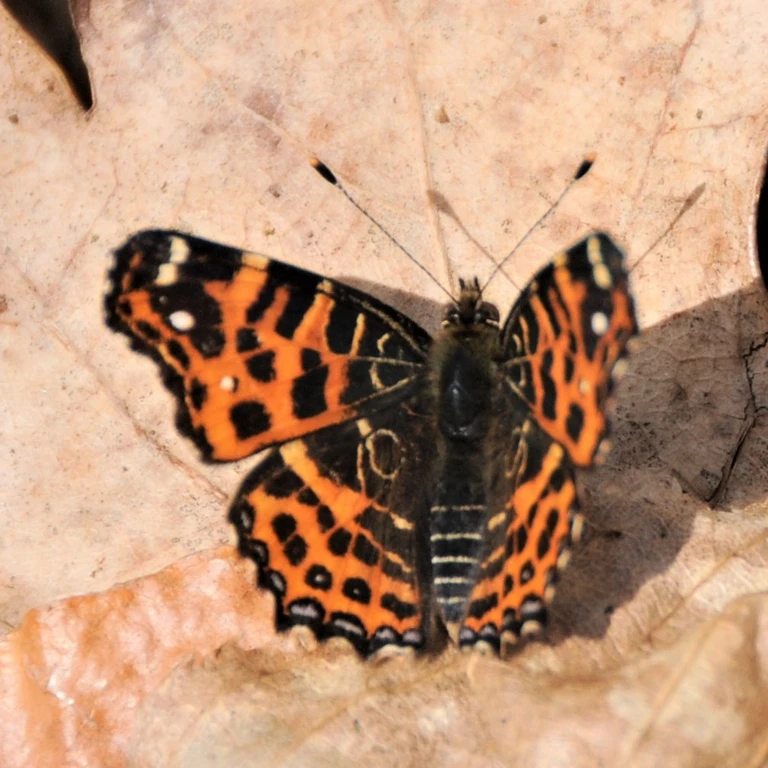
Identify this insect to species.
Araschnia levana
